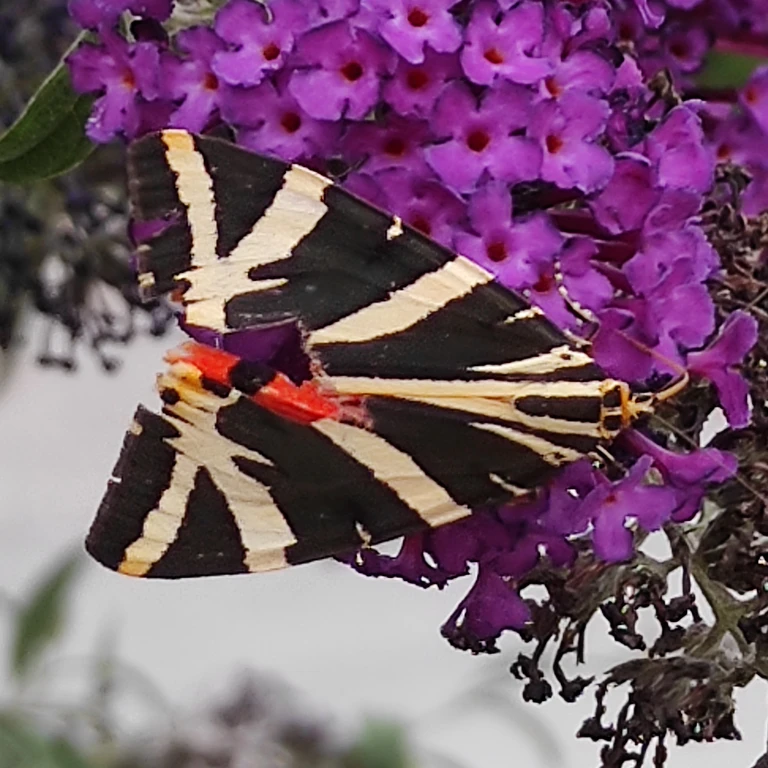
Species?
Euplagia quadripunctaria
